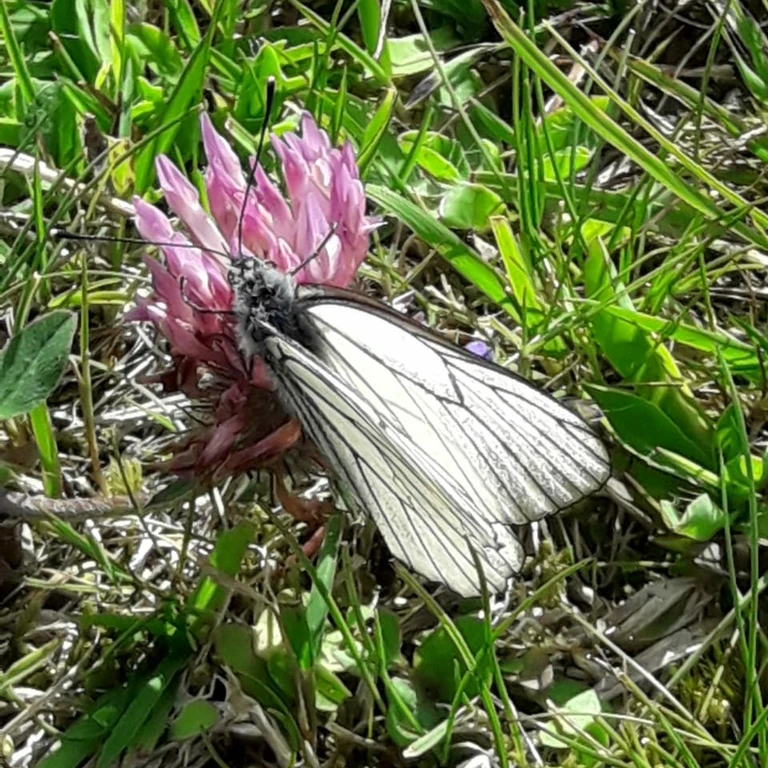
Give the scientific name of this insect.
Aporia crataegi
